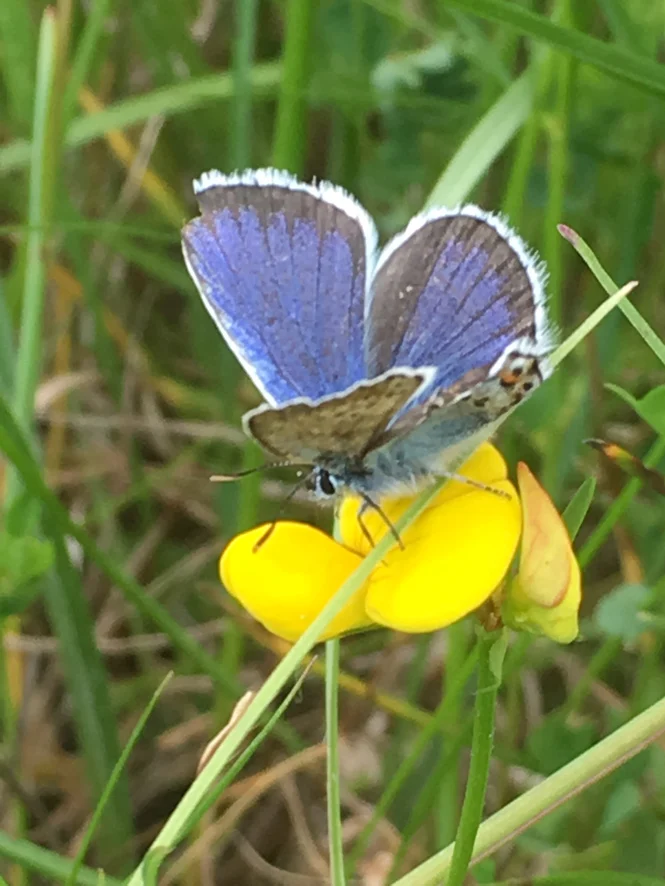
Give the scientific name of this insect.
Plebejus argus
